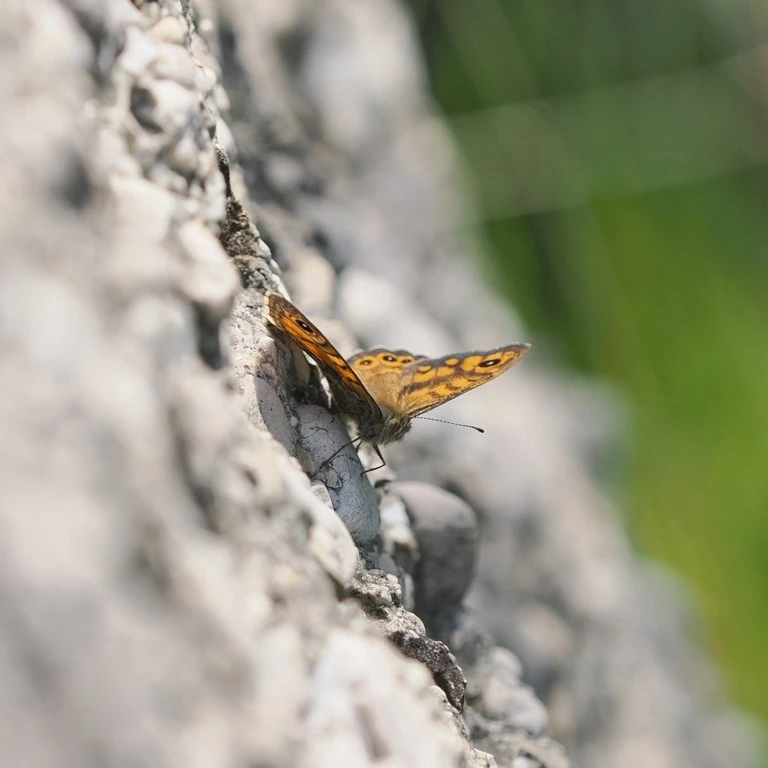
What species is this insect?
Lasiommata megera (also Pararge megera)
